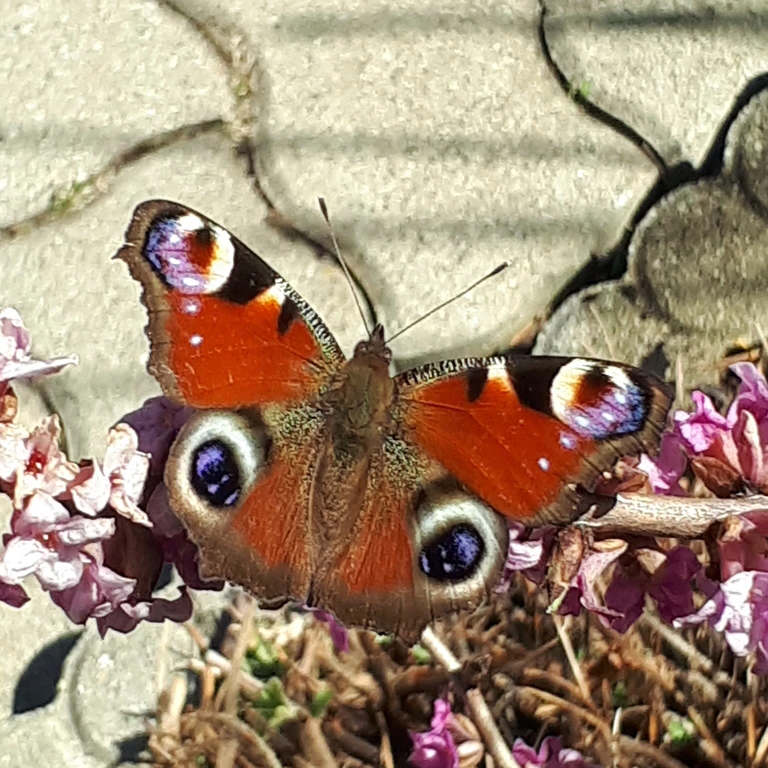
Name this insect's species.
Aglais io
